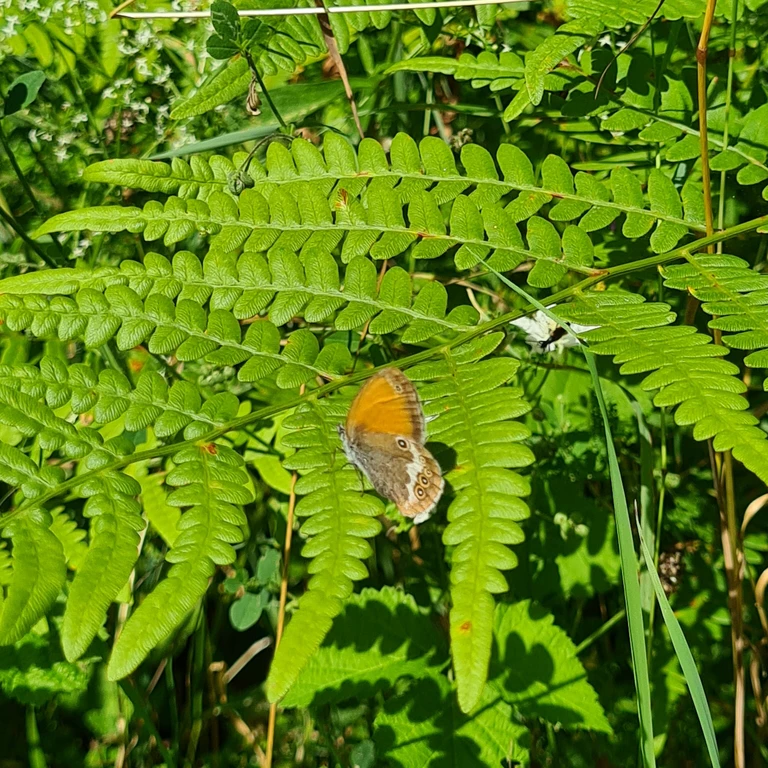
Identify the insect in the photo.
Coenonympha arcania
